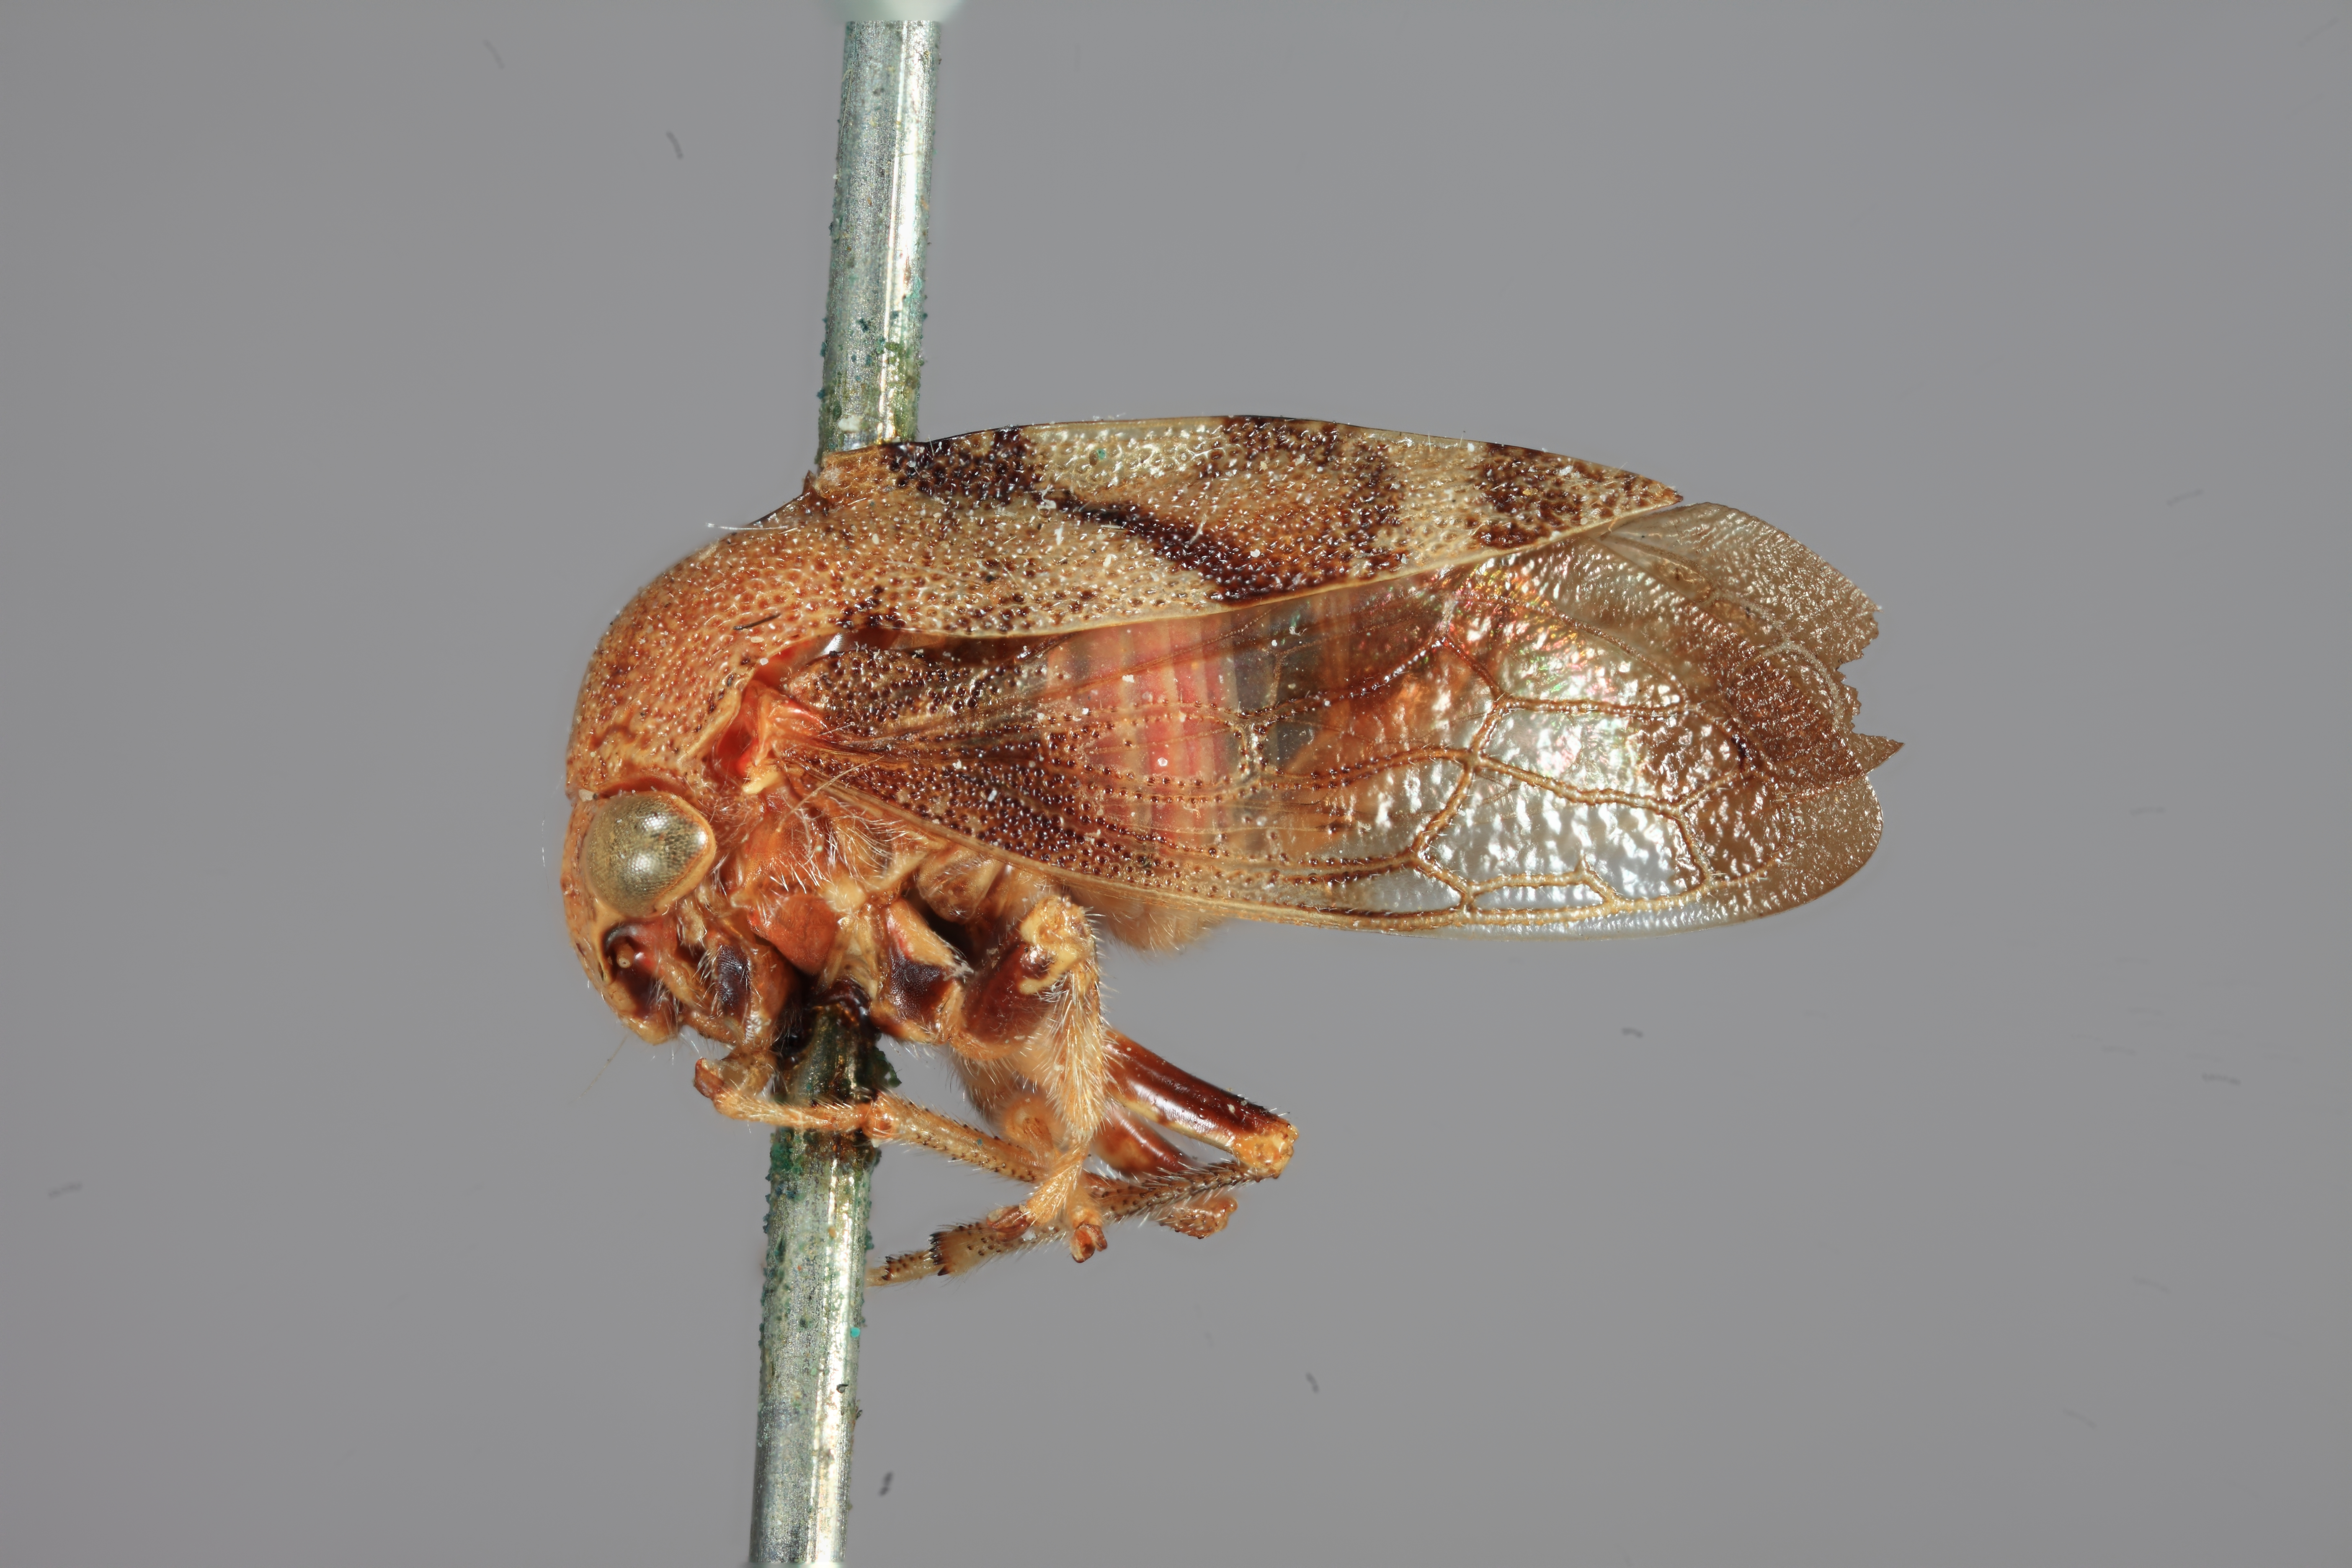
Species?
Gargara pallilifrontis
